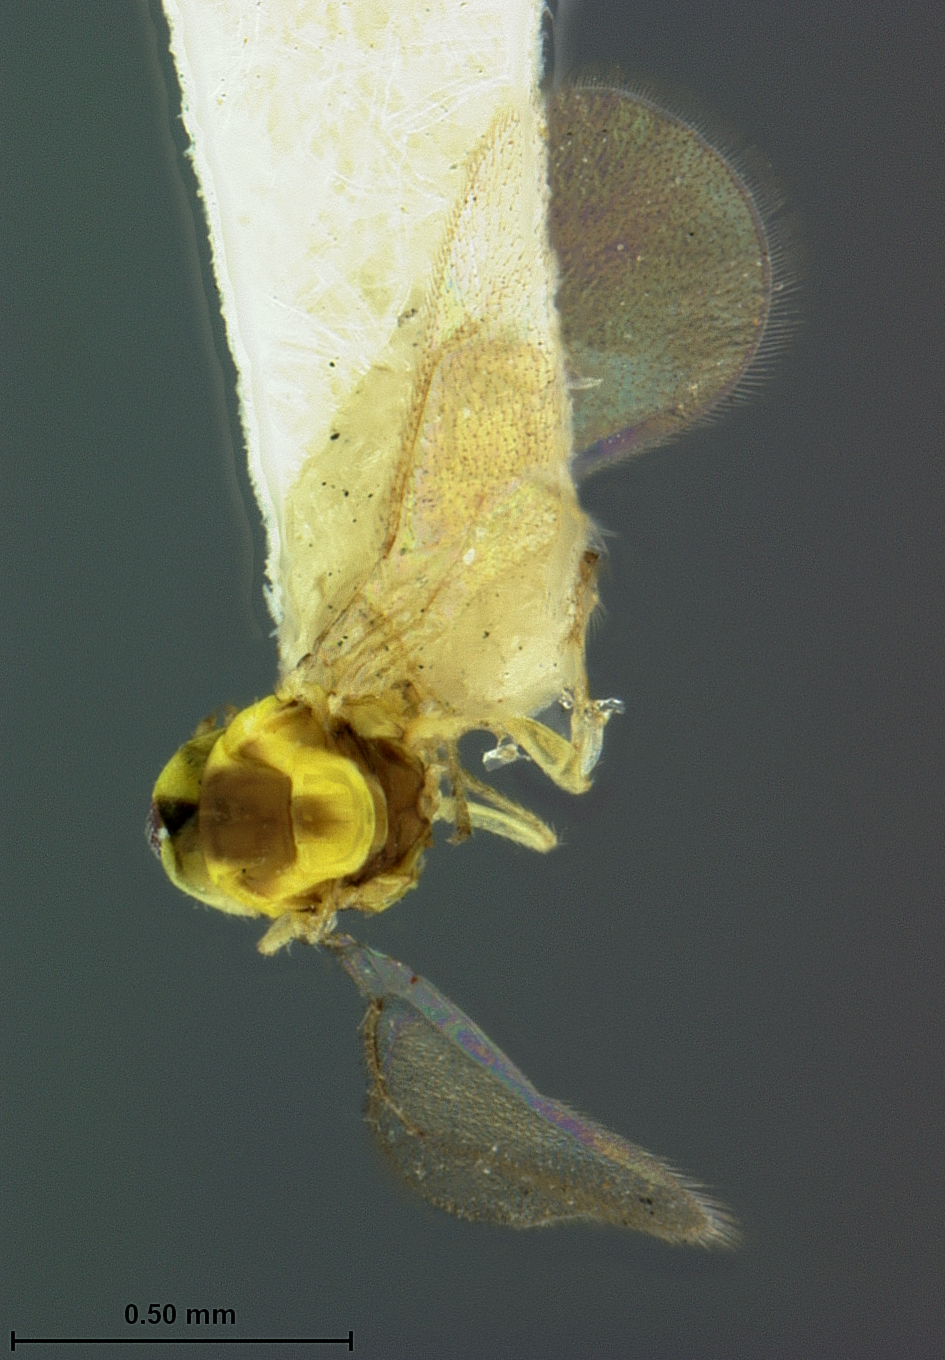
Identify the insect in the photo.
Tetrastichodes froggatti
